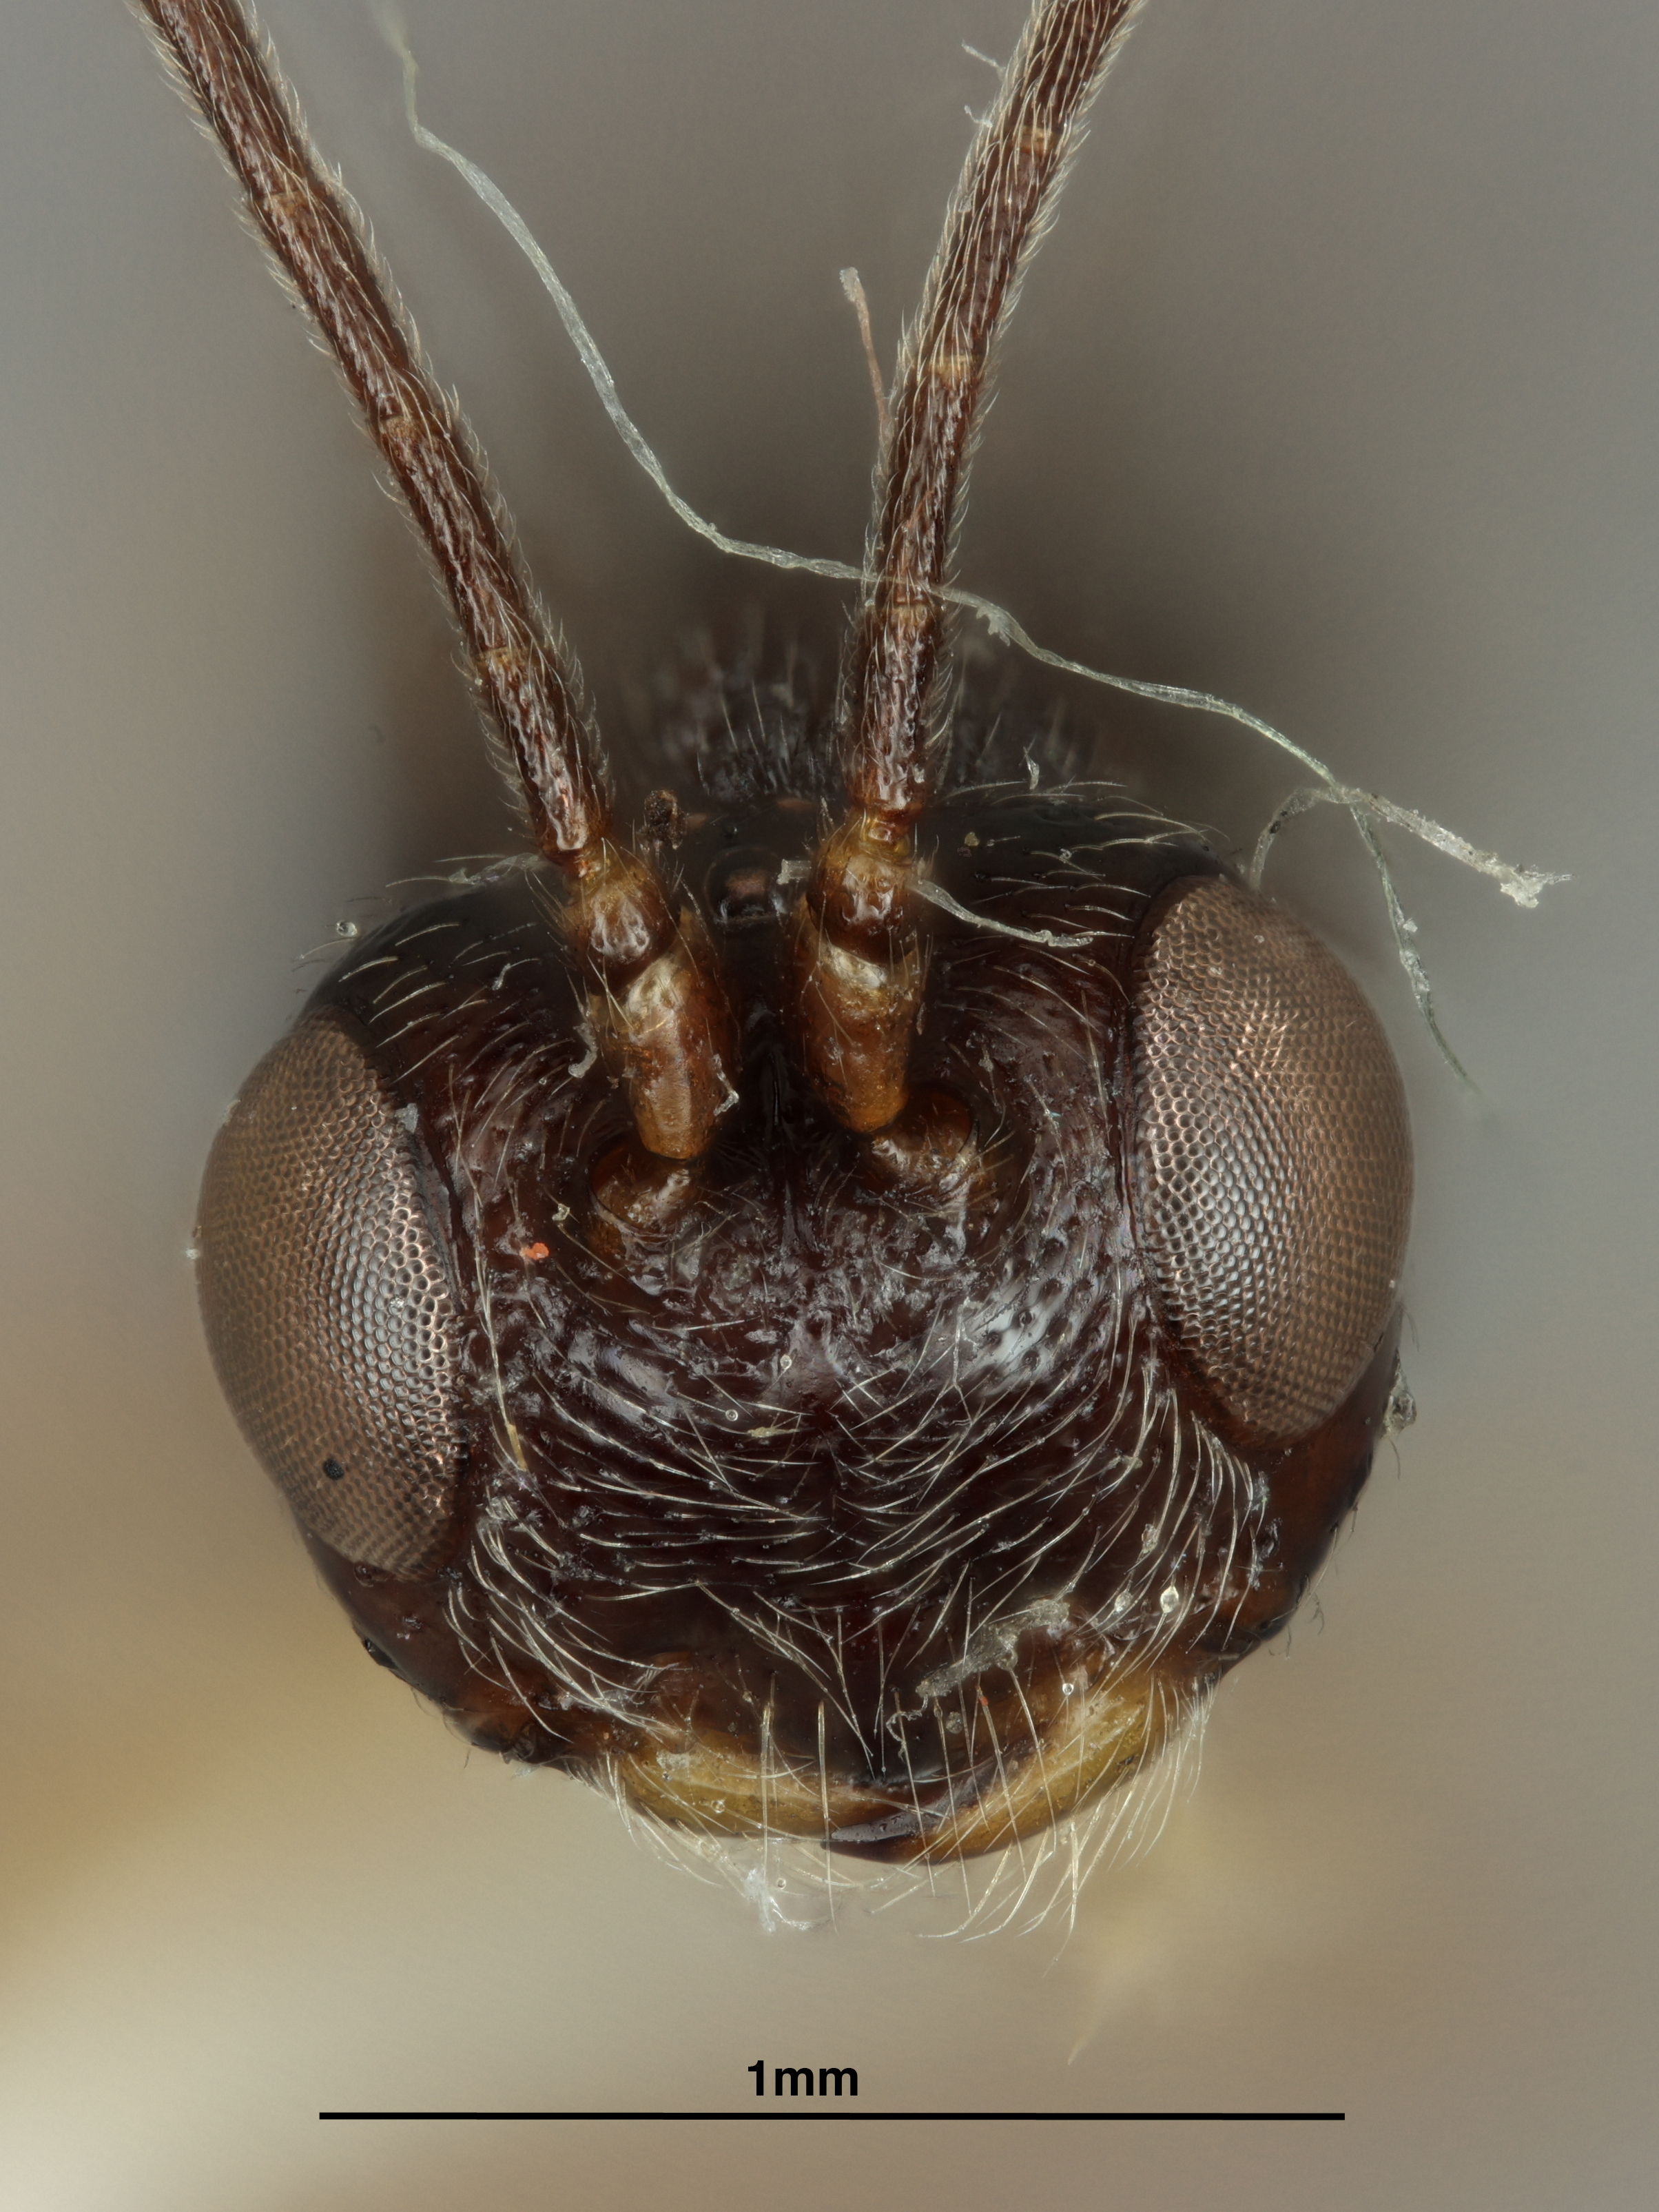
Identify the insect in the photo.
Opius ottotomoana
